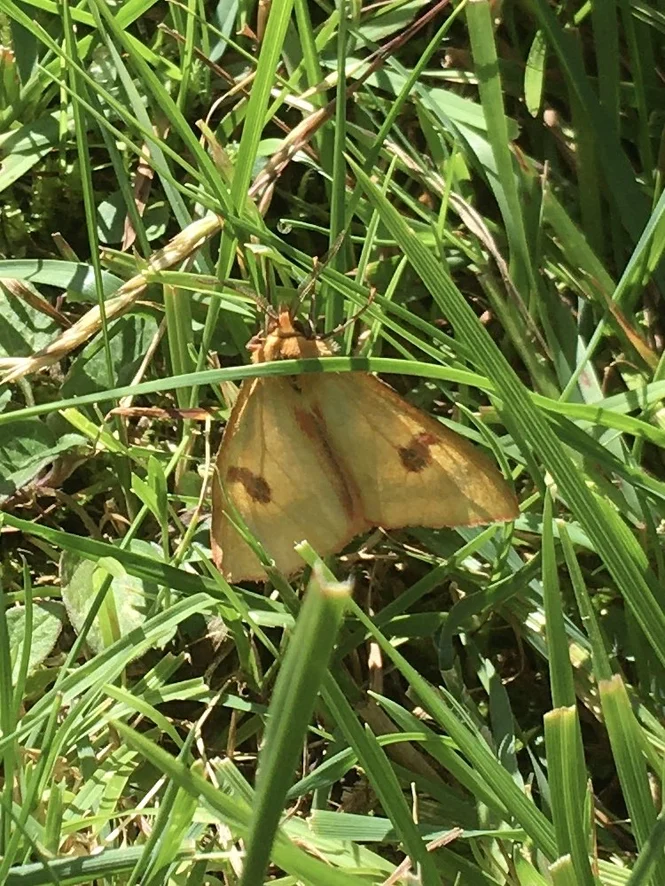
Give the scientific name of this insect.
Diacrisia sannio
